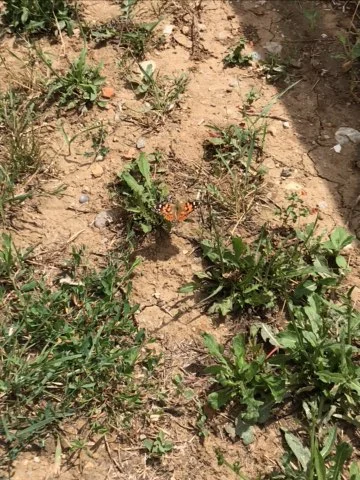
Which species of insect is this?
Vanessa cardui
